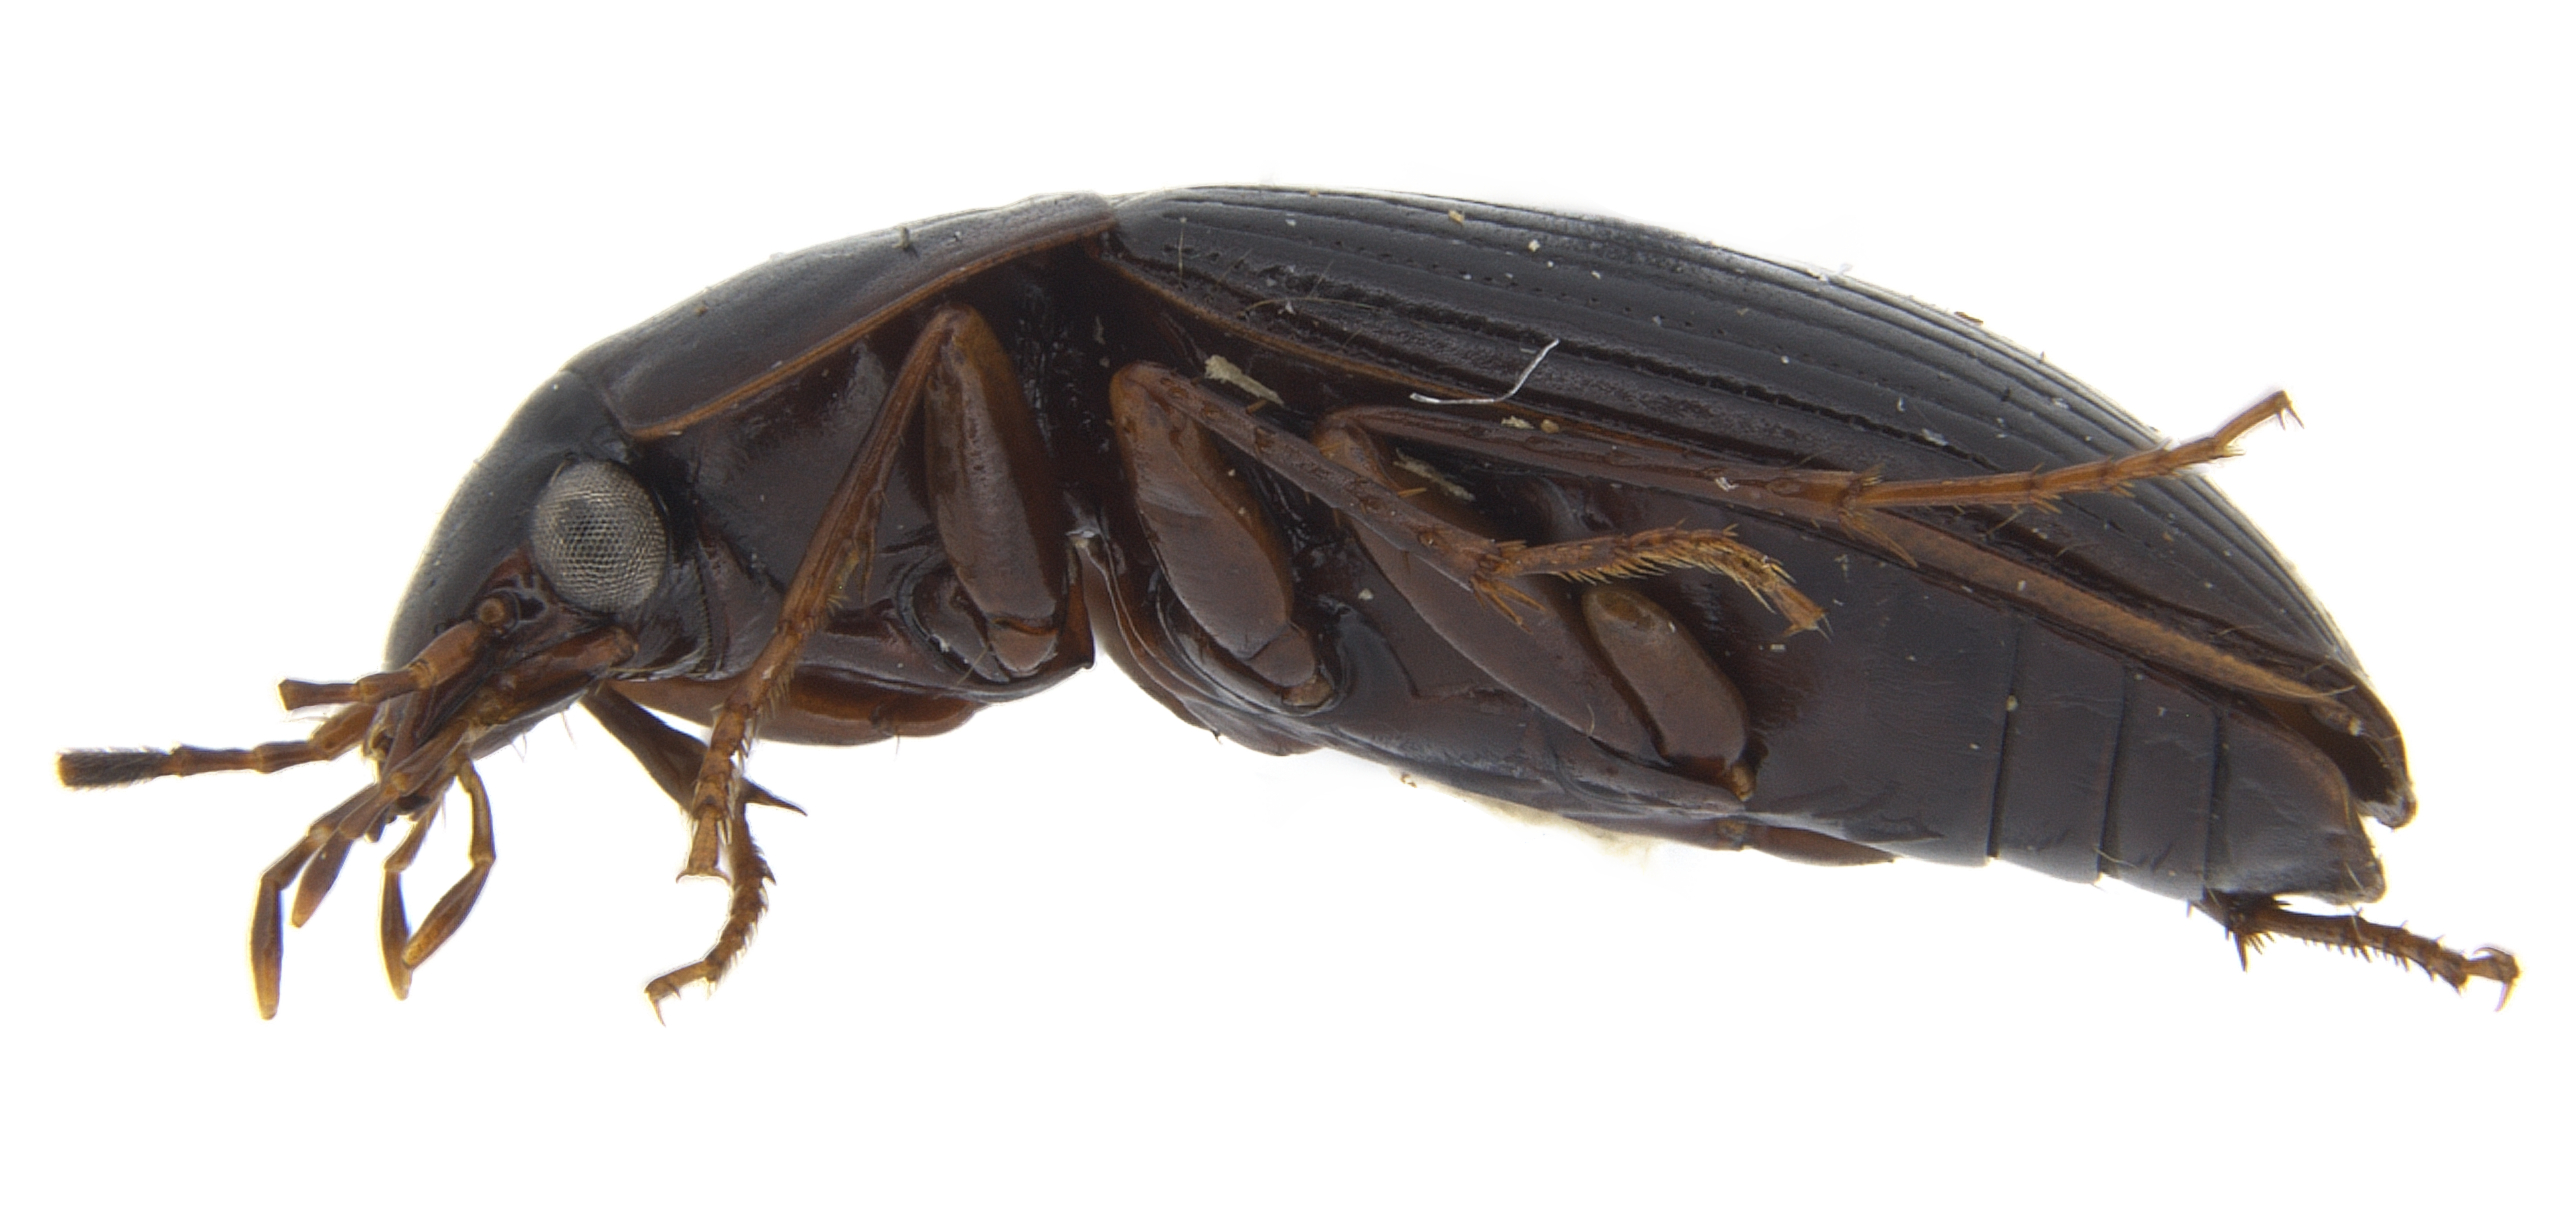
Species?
Anatrichis minuta
